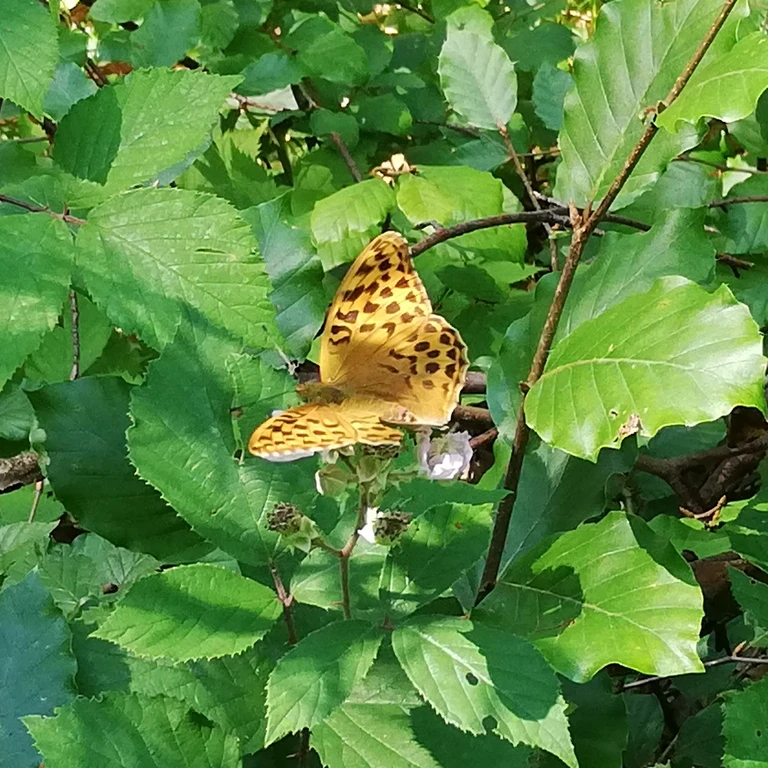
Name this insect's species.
Argynnis paphia
